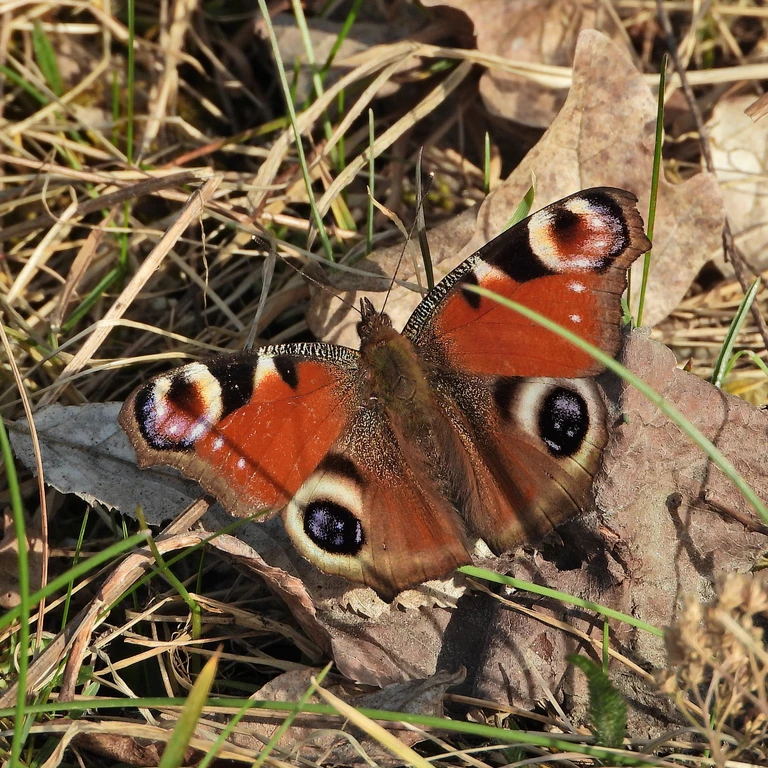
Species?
Aglais io
